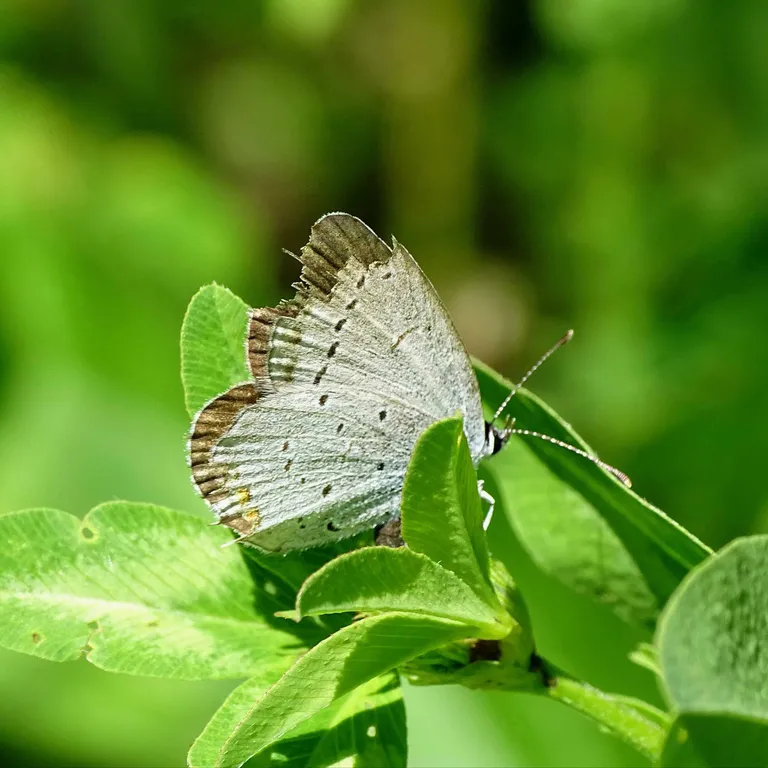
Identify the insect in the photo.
Cupido argiades (also Elkalyce argiades)
